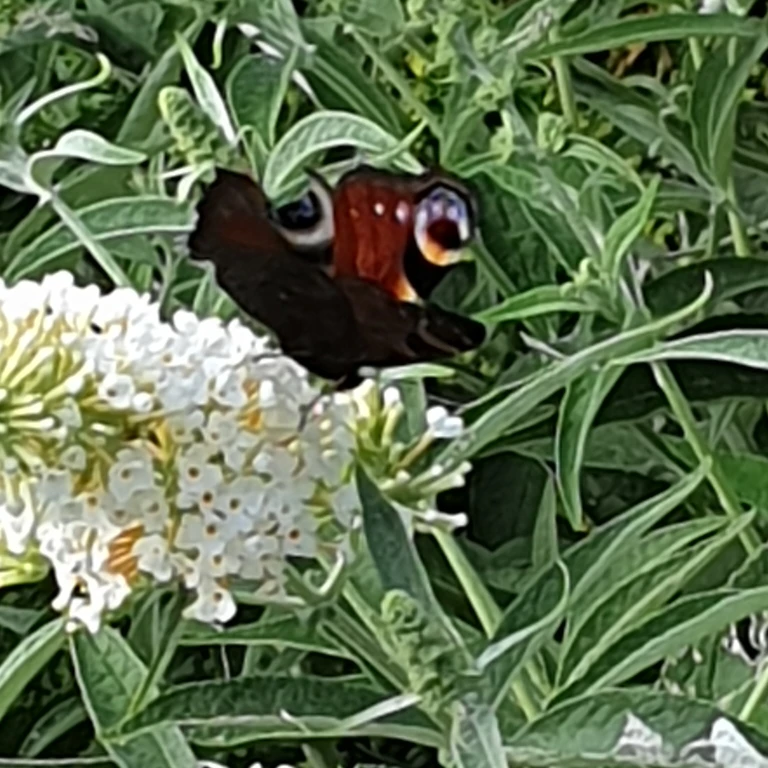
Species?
Aglais io
